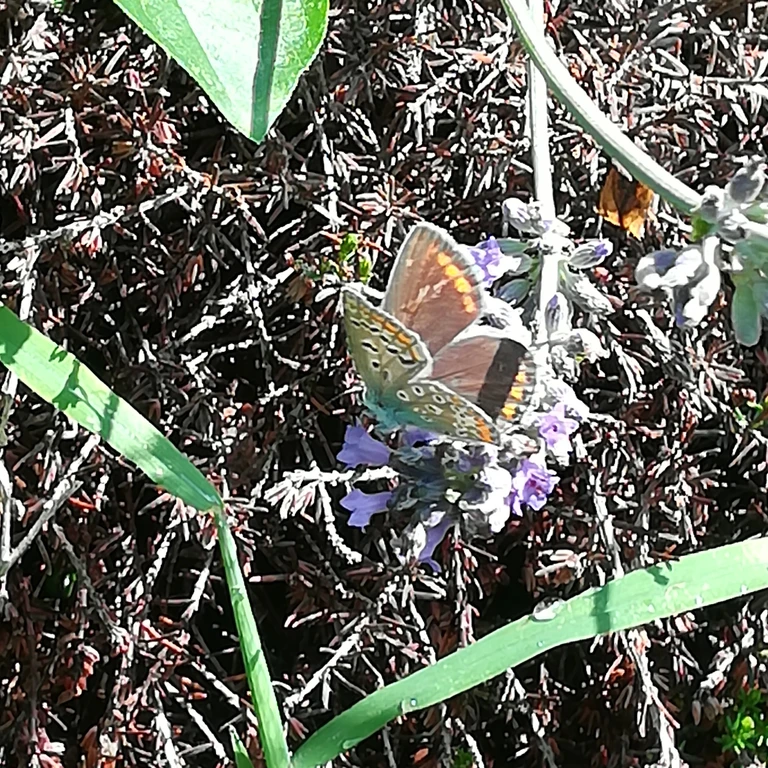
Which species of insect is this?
Polyommatus icarus
